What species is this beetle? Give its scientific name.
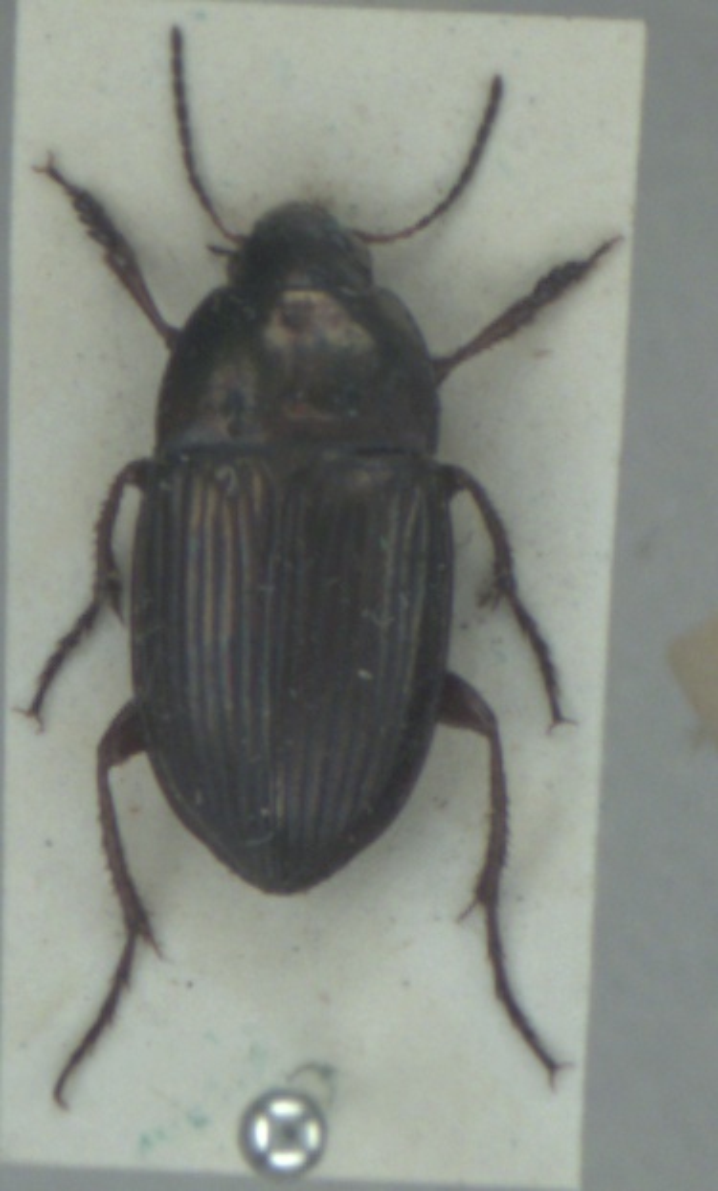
Amara eurynota
